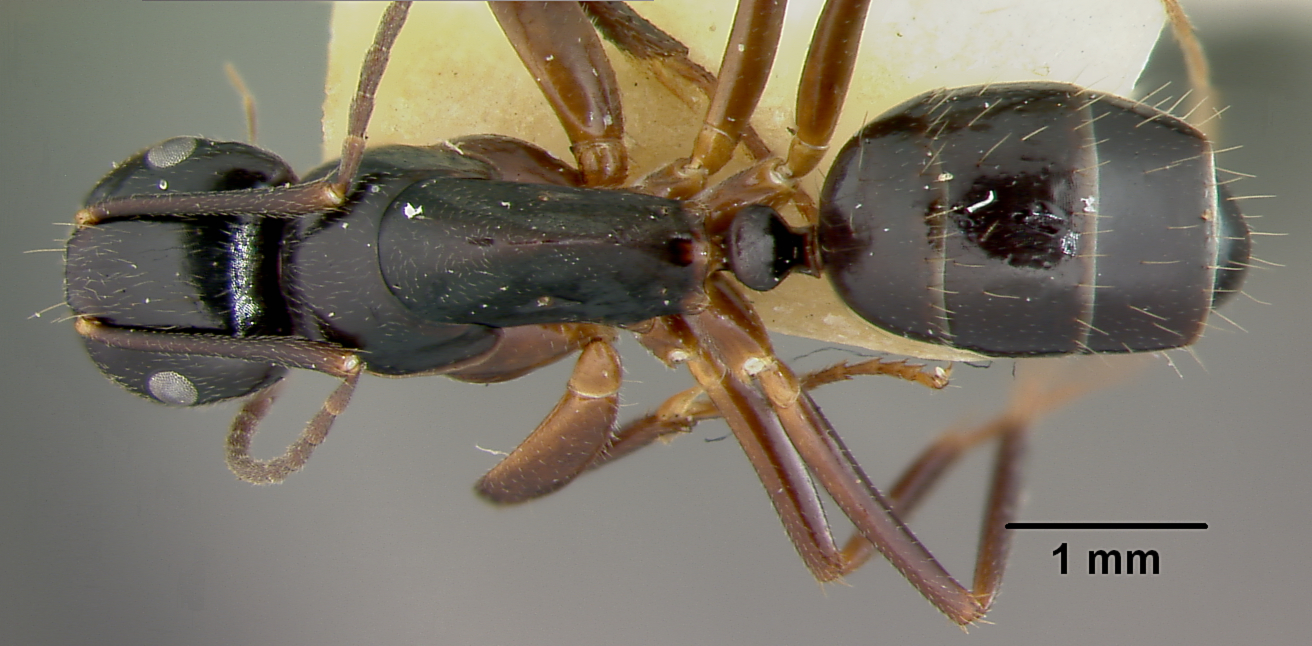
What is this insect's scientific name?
Camponotus schmeltzii
